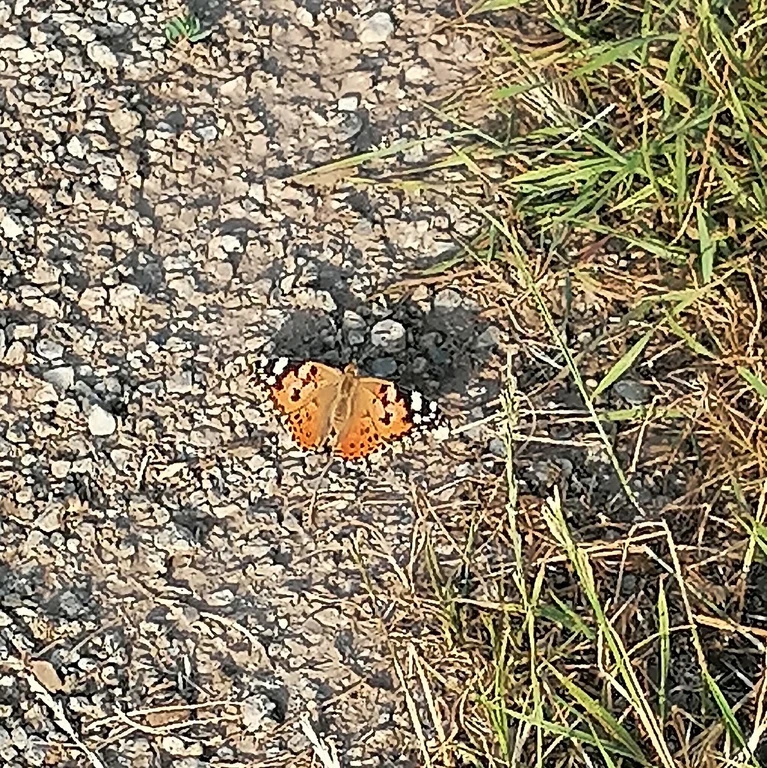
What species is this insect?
Vanessa cardui
